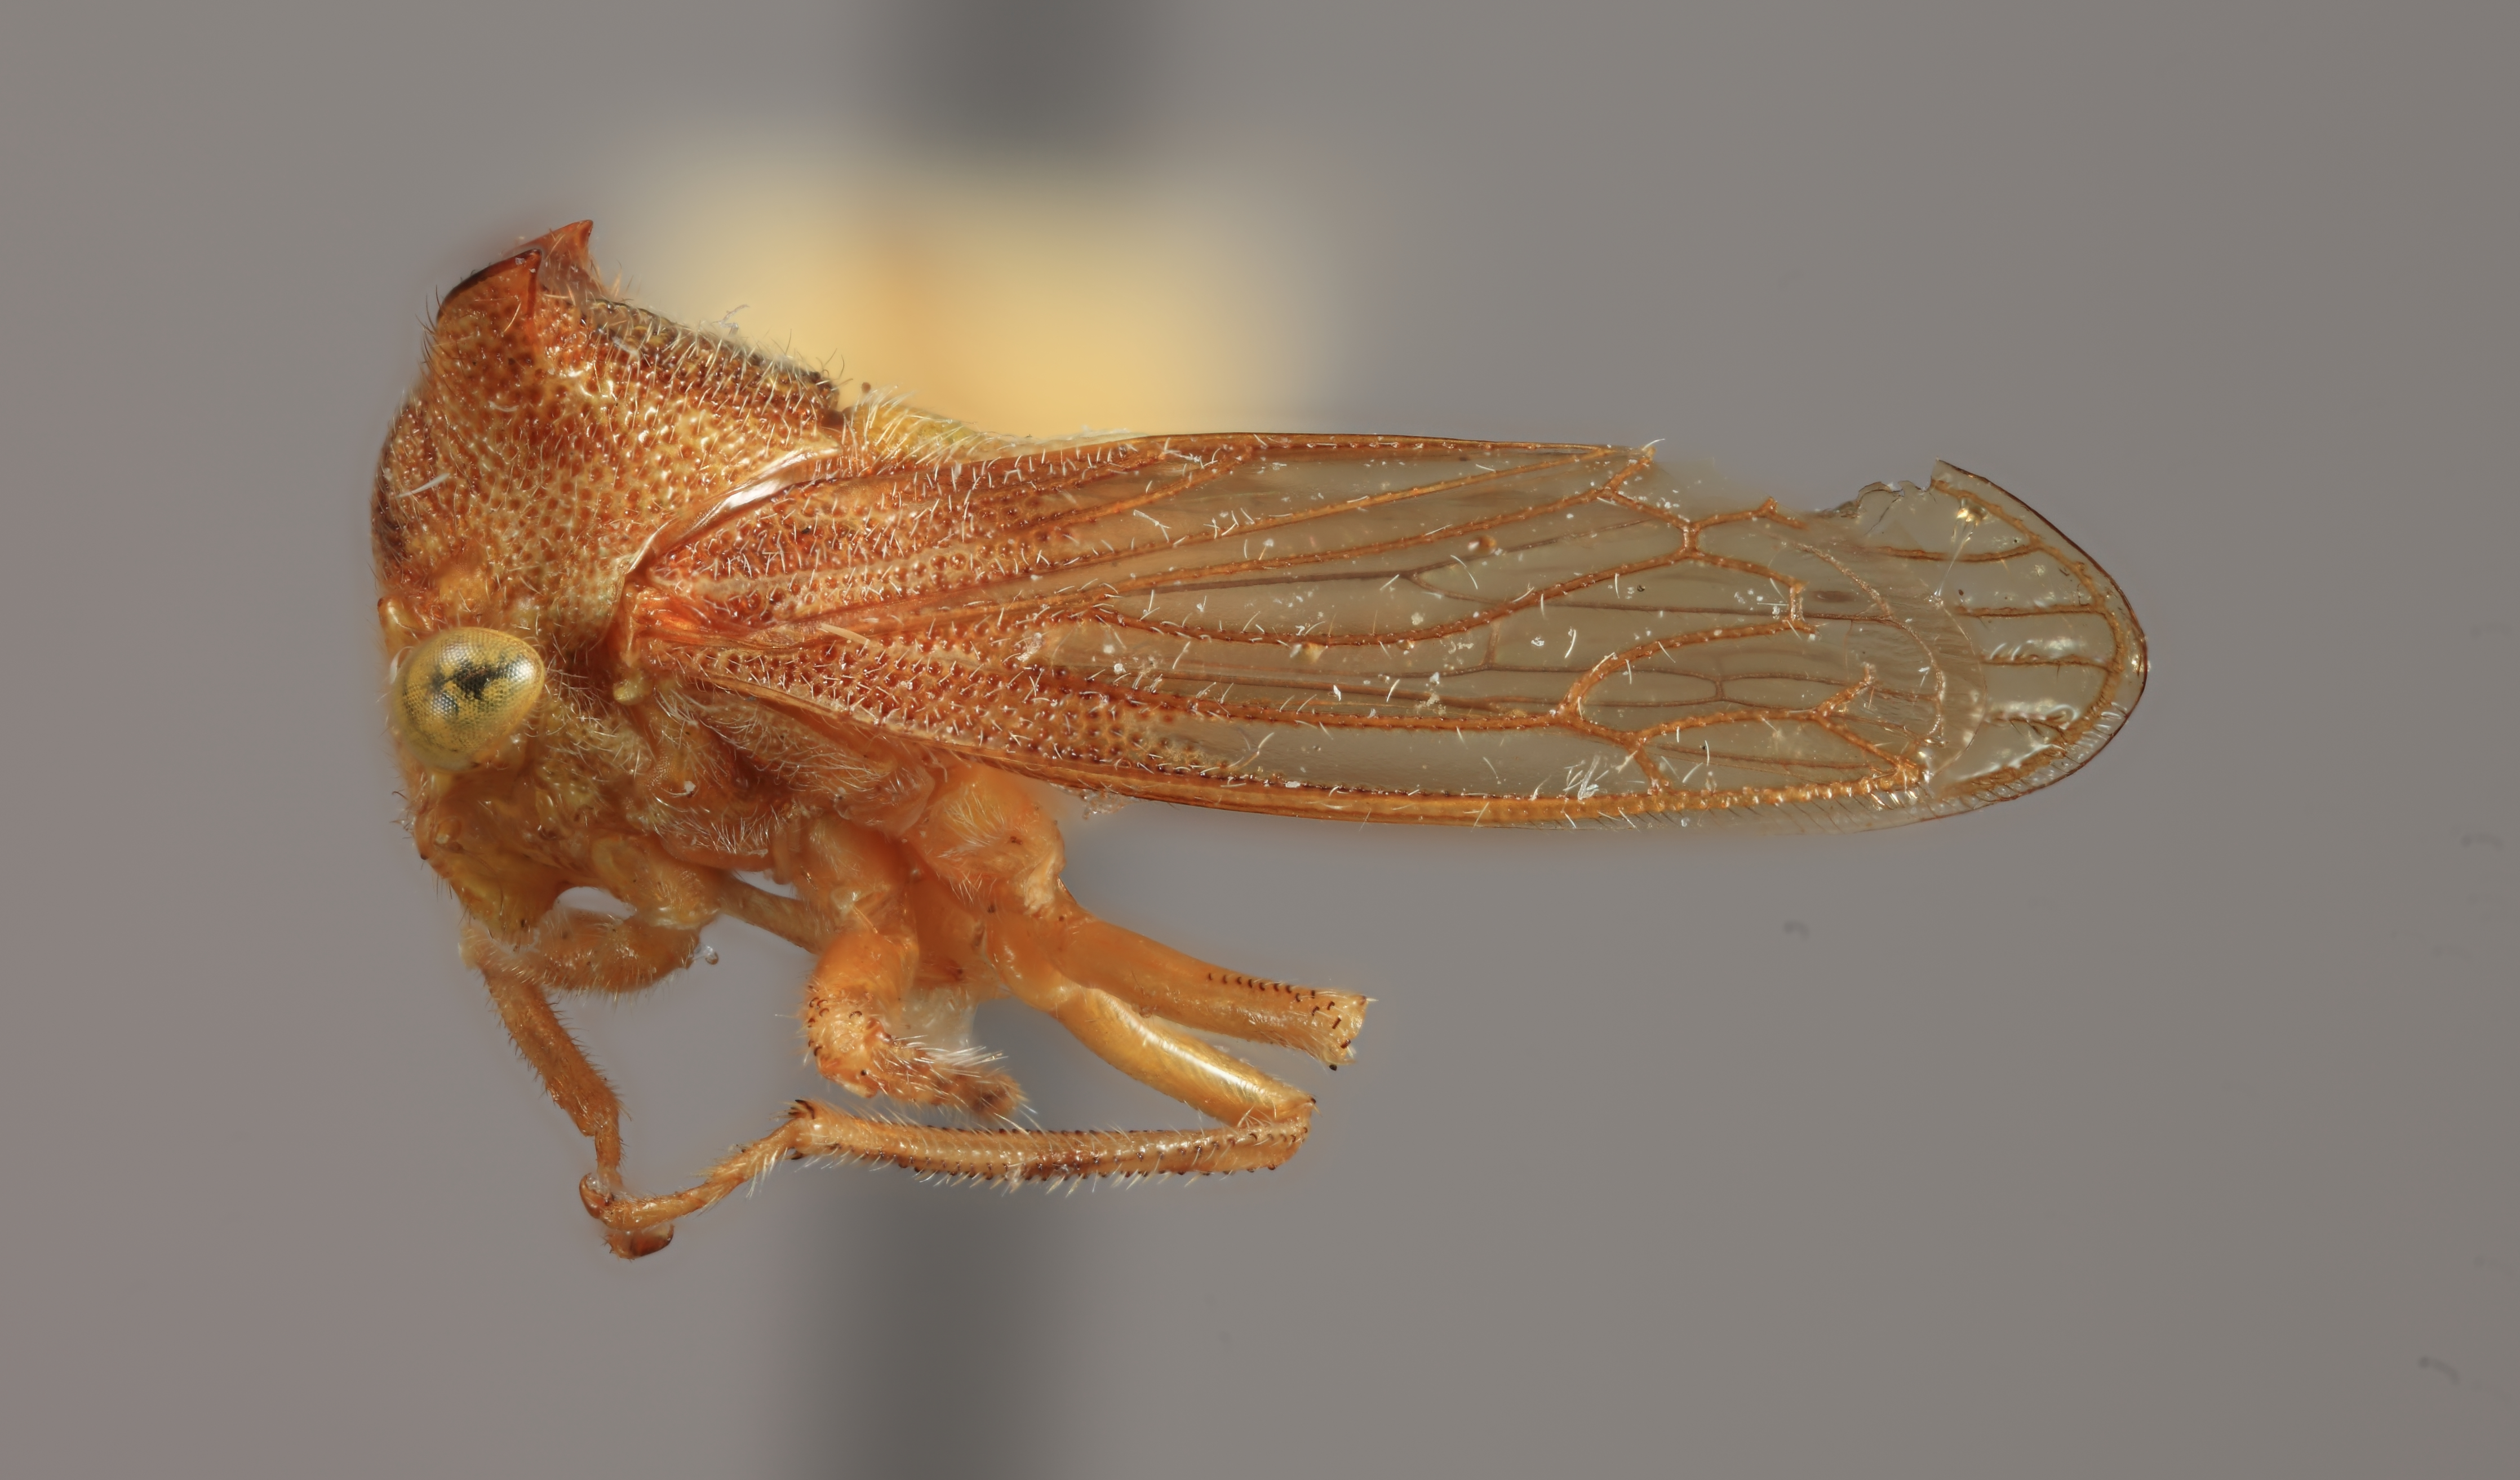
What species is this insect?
Tolania vitocensis
